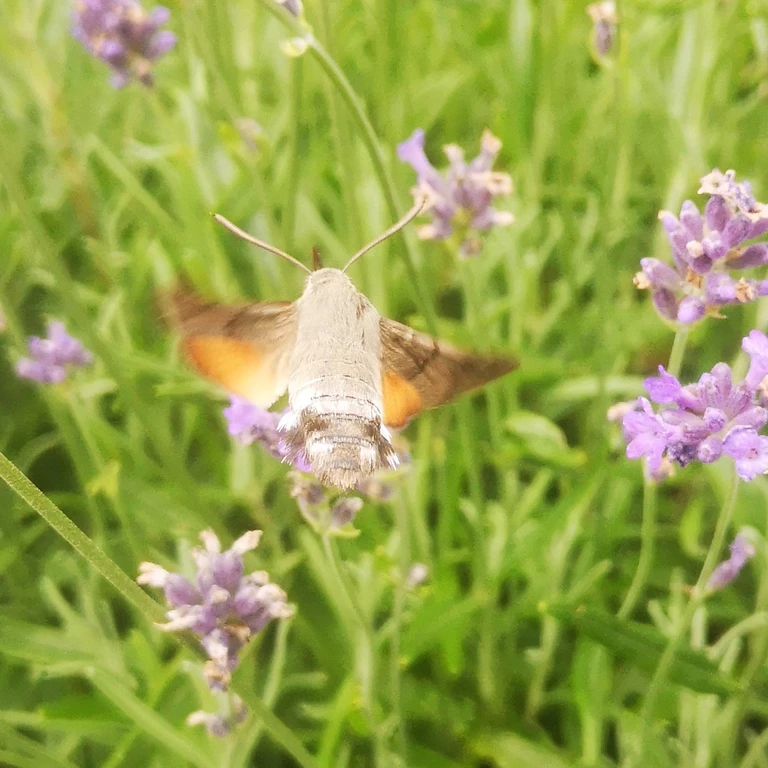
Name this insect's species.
Macroglossum stellatarum
